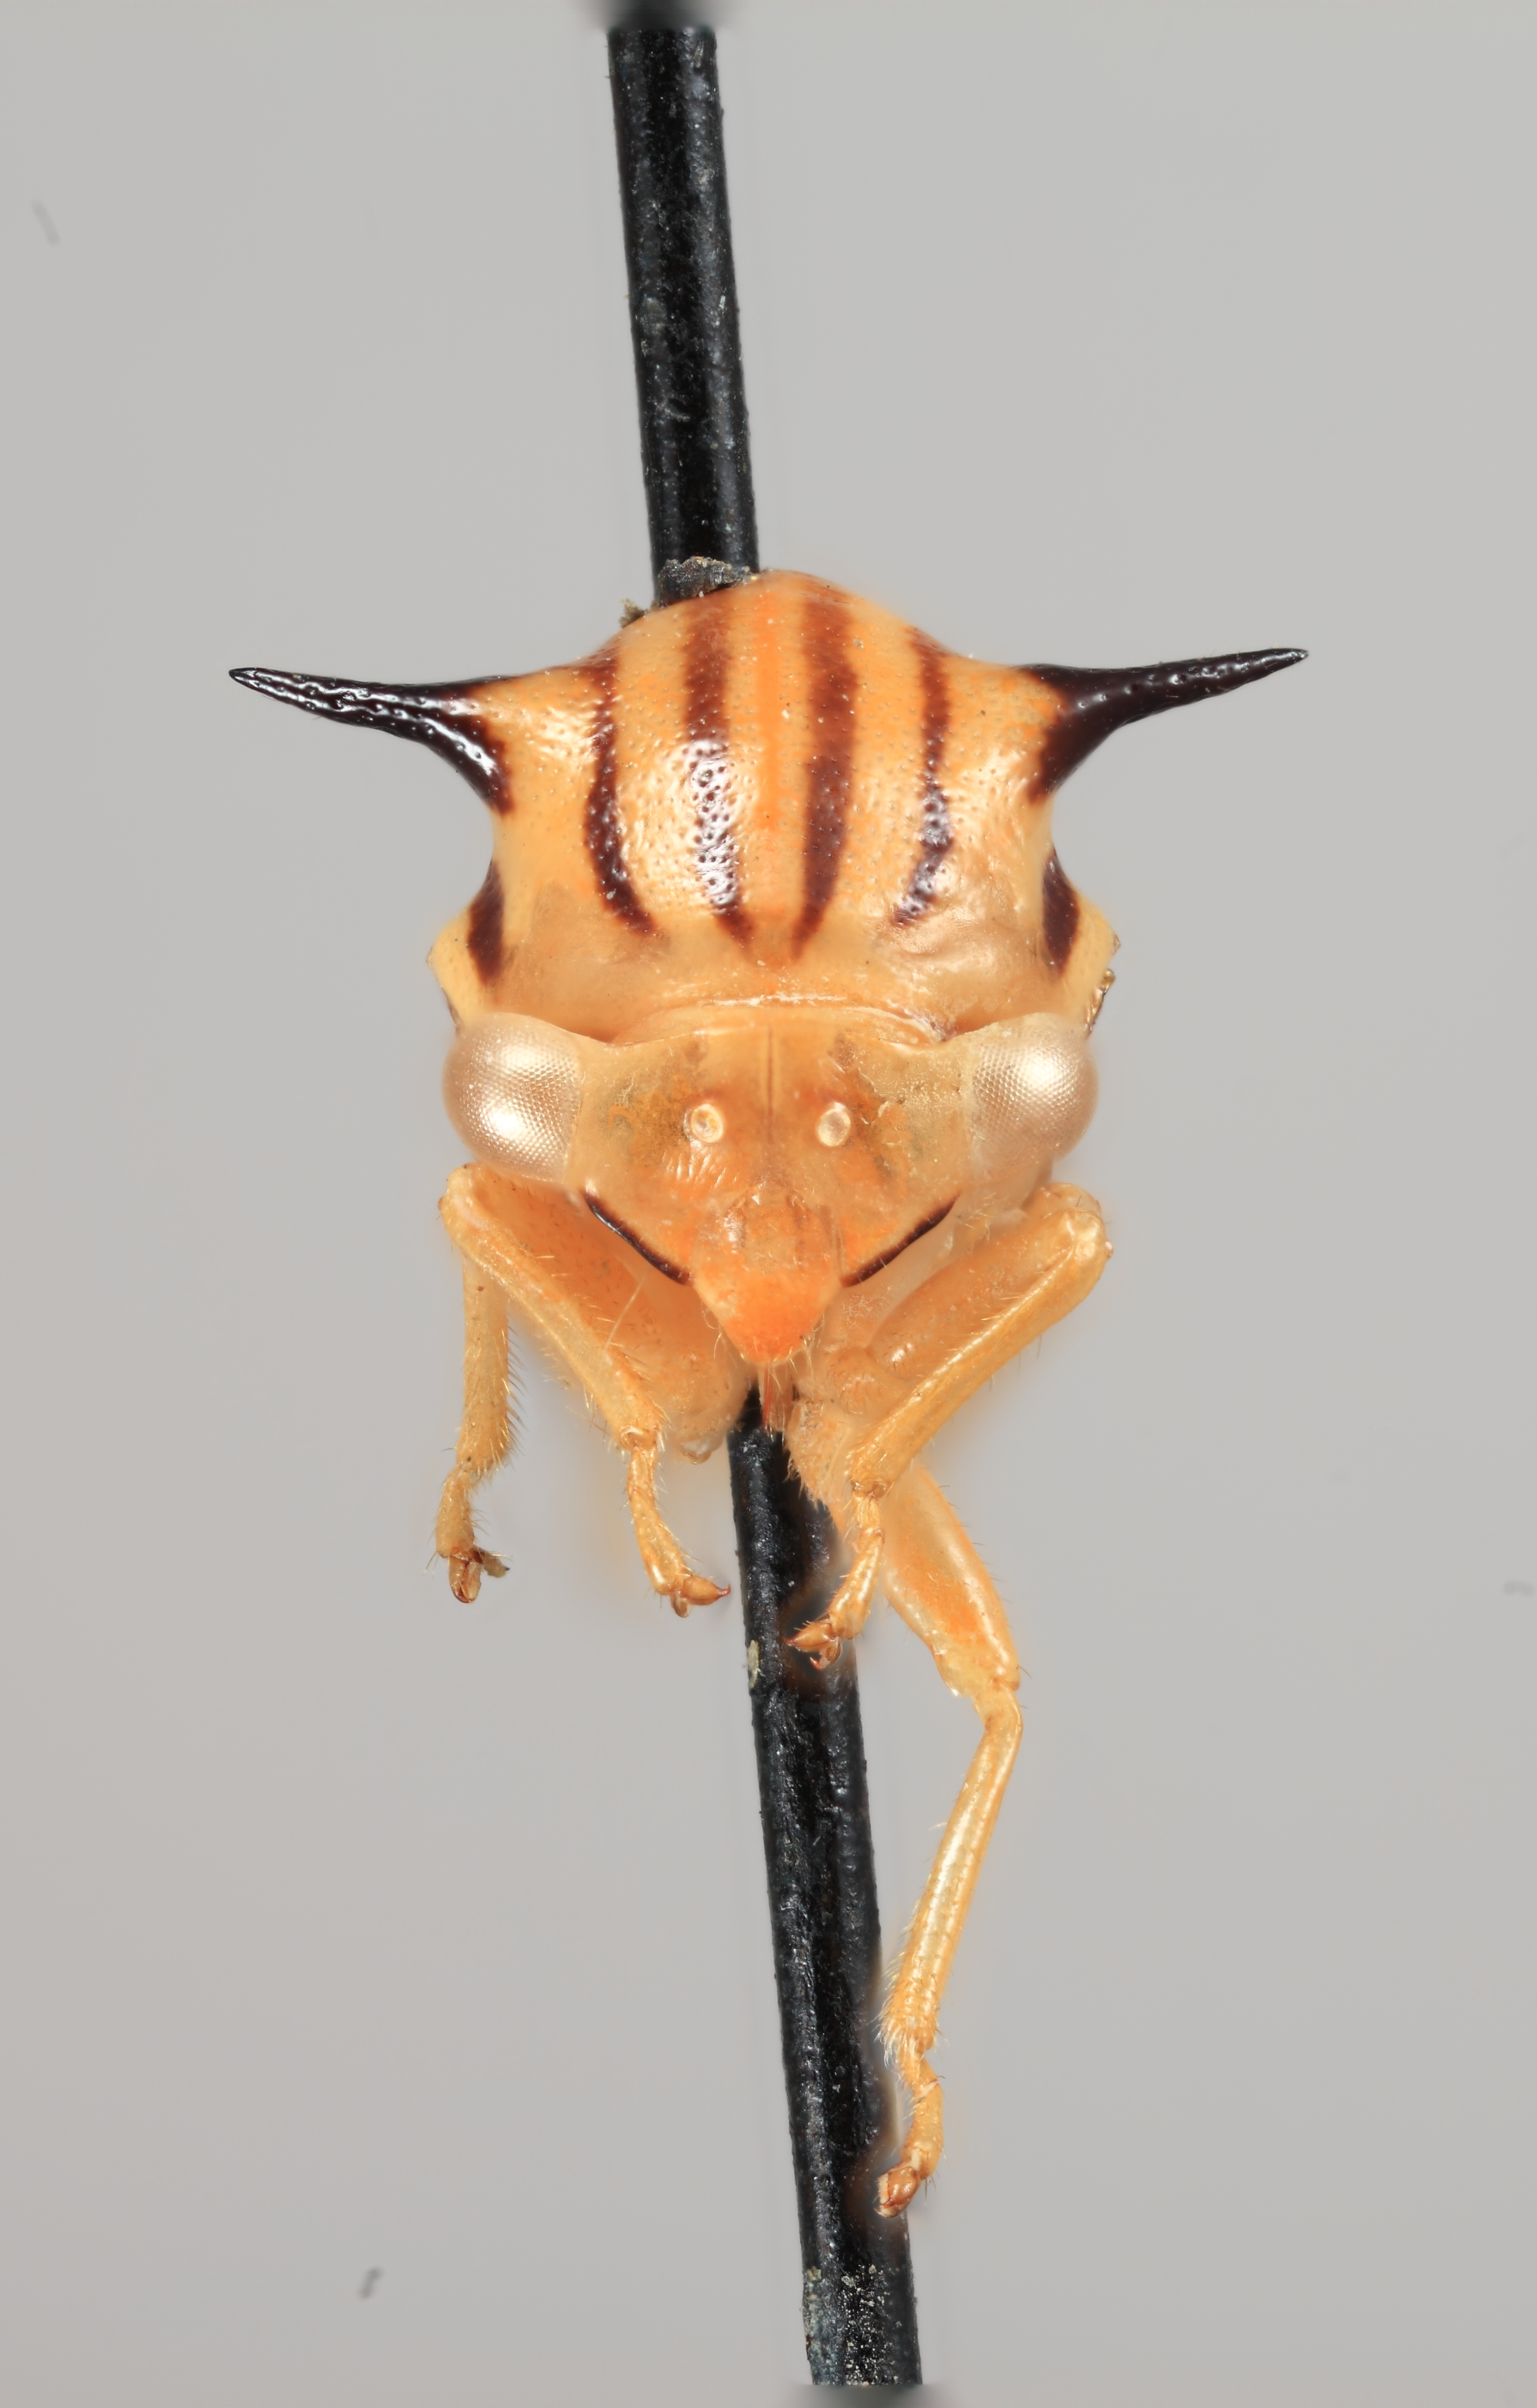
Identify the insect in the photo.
Poppea zebrina
